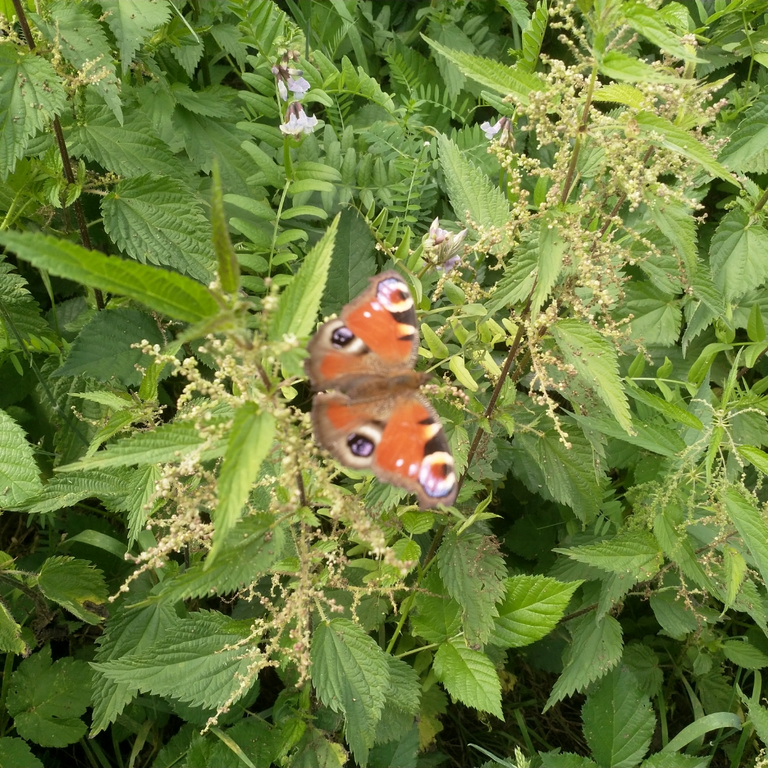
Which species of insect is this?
Aglais io
